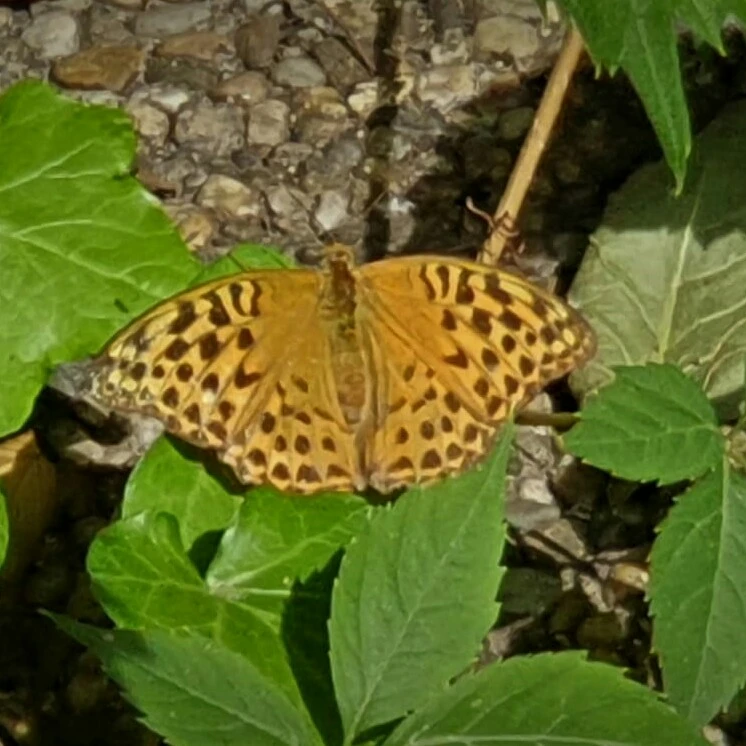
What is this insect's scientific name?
Argynnis paphia
